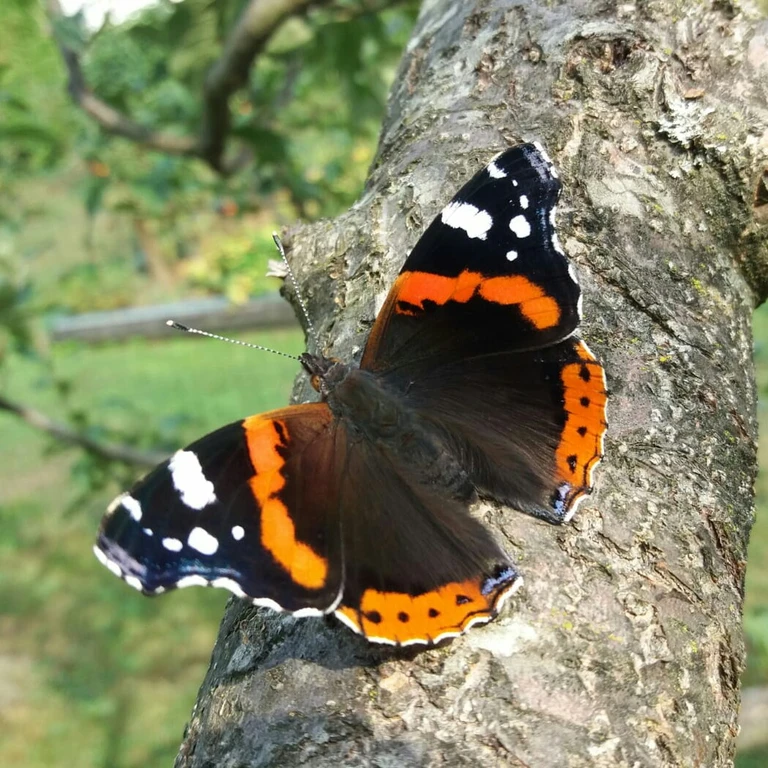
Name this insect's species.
Vanessa atalanta
